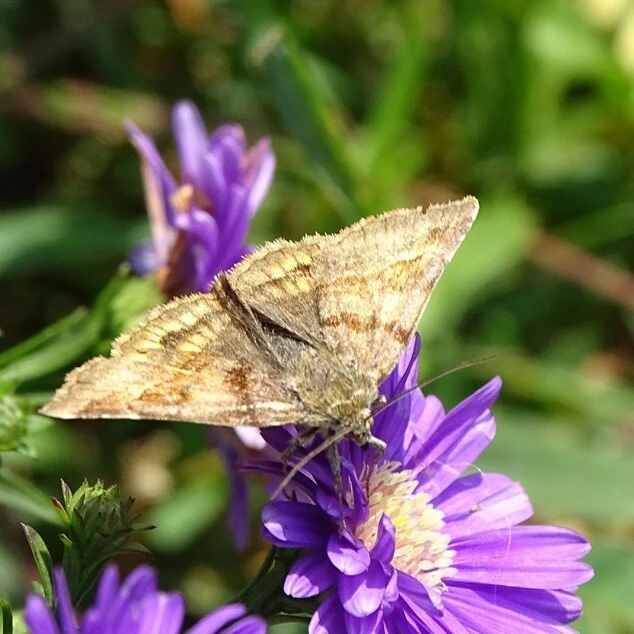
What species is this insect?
Euclidia glyphica
